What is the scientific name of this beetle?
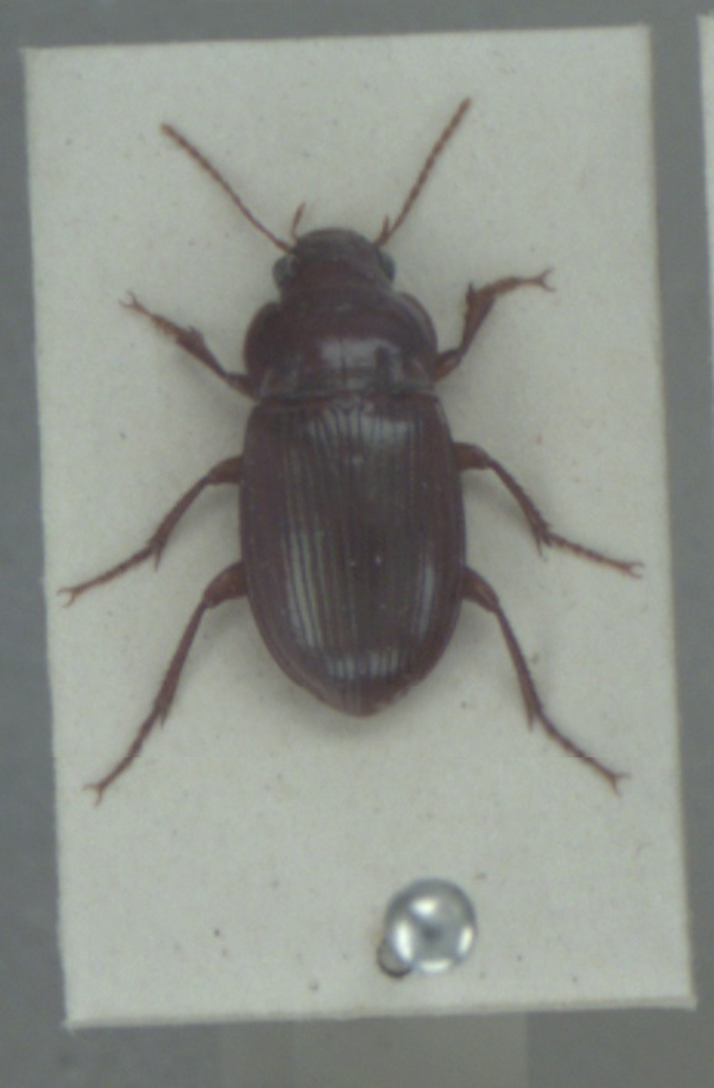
Amara fulva
